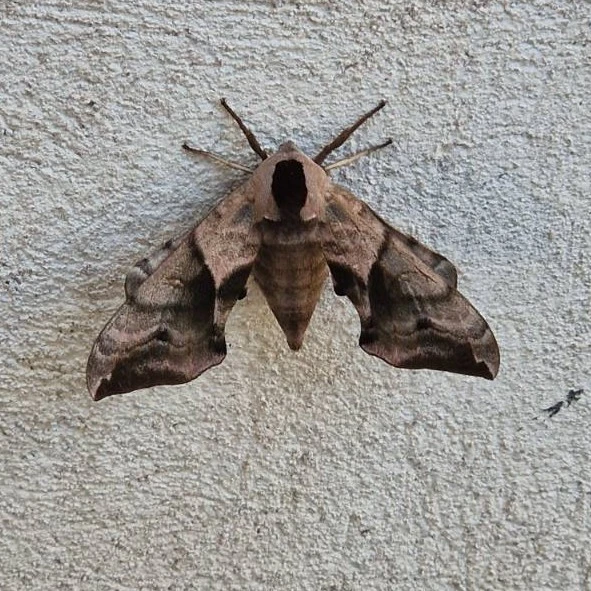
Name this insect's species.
Smerinthus ocellata
